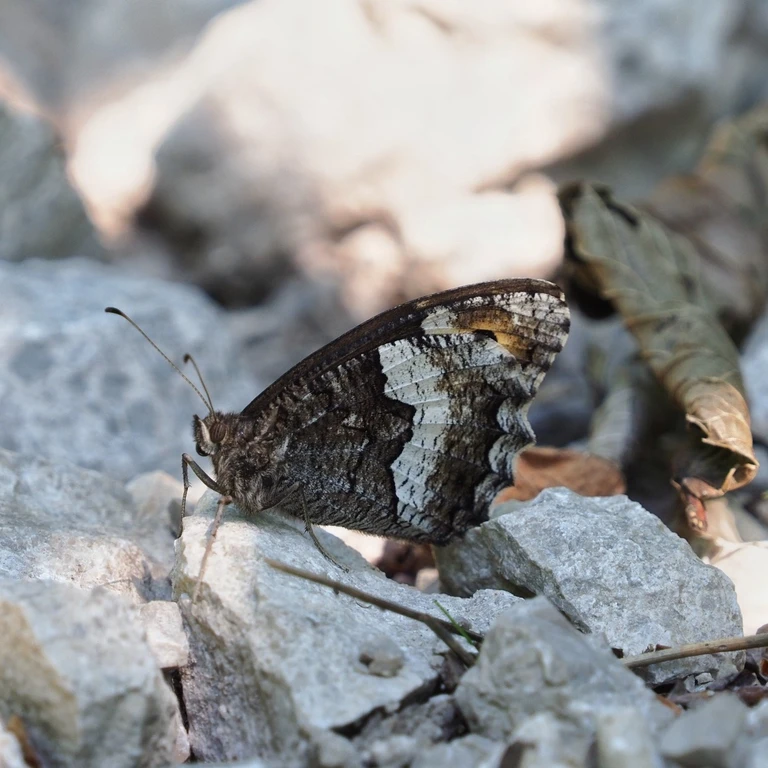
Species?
Hipparchia alcyone
